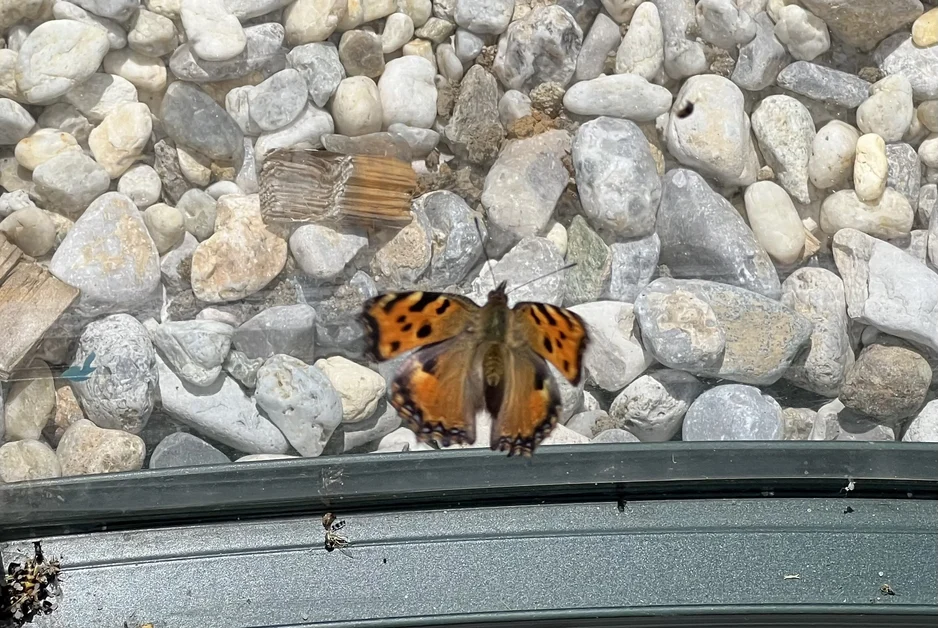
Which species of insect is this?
Nymphalis polychloros
